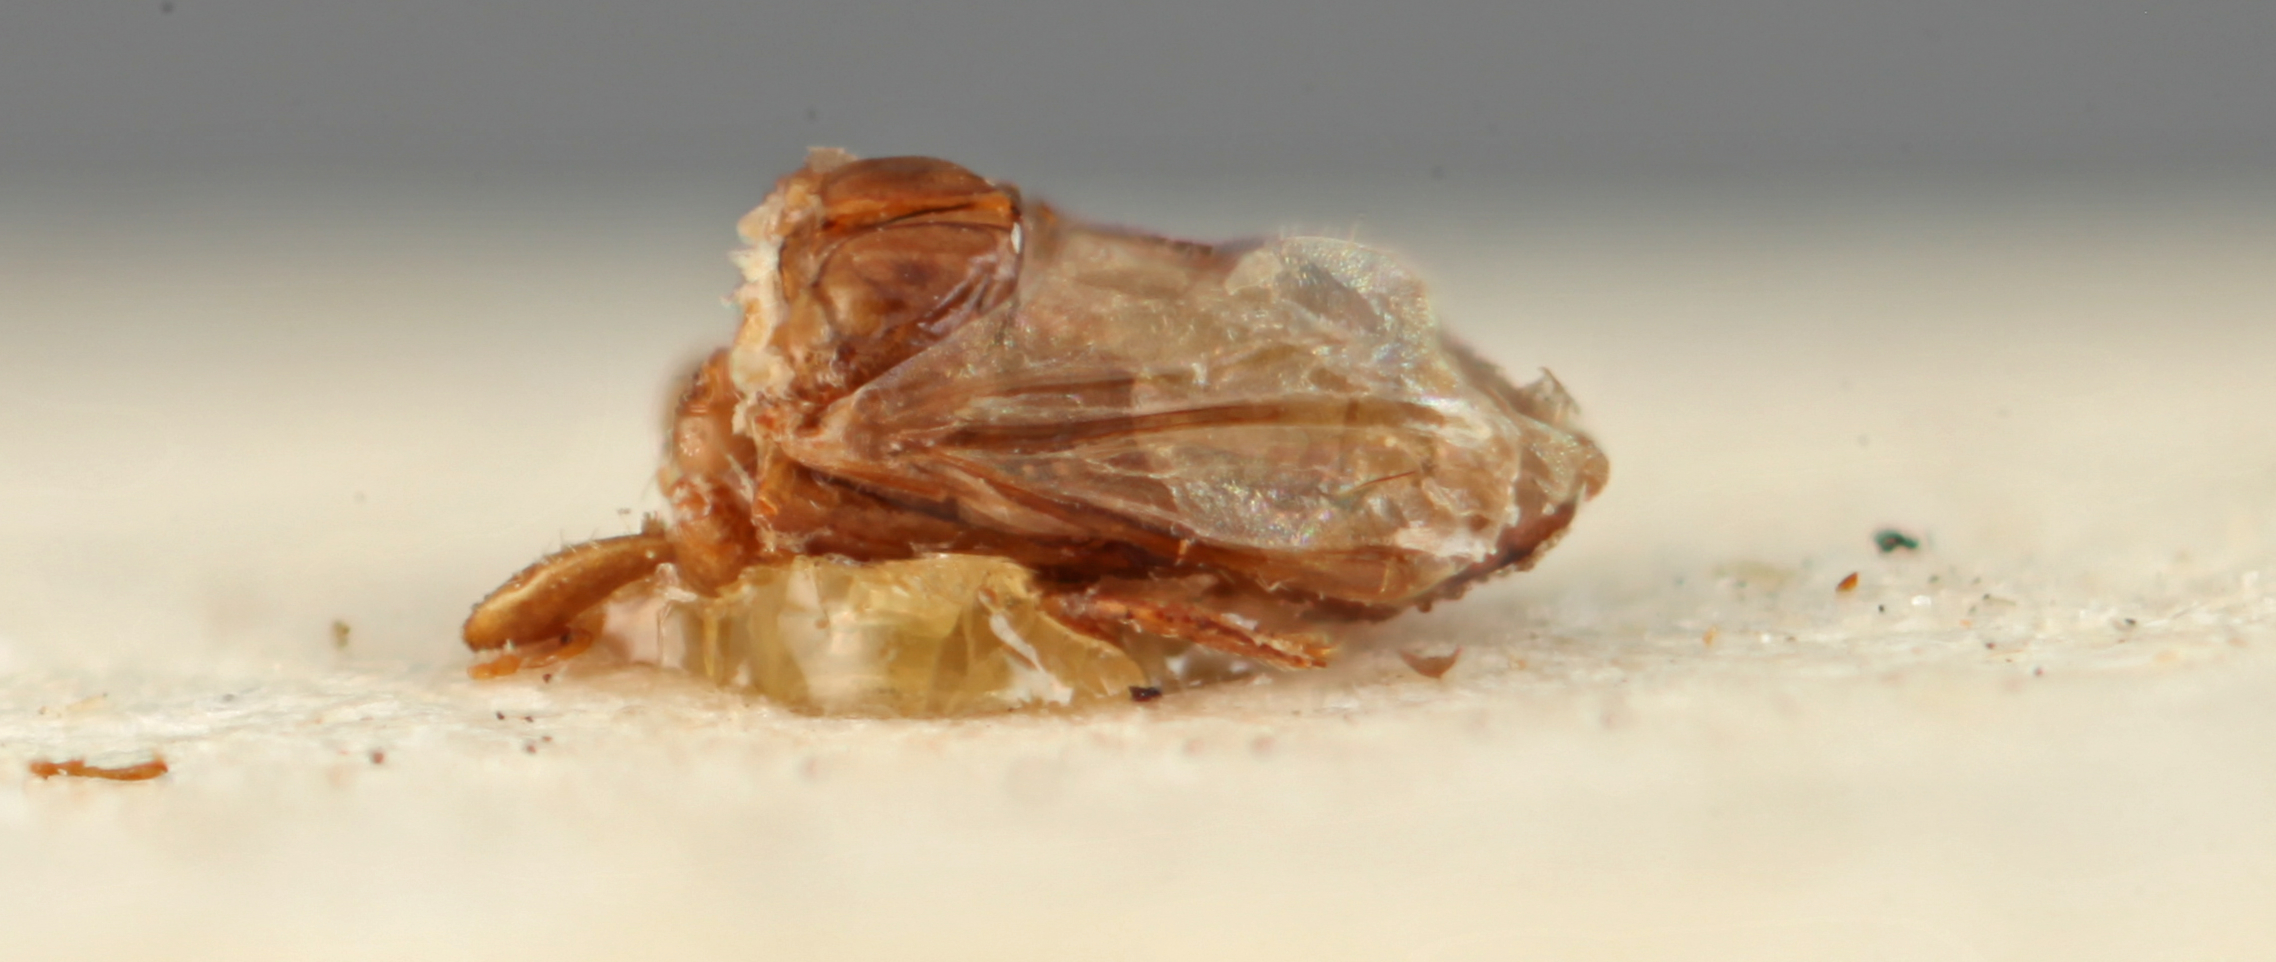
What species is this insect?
Xyleborus angustior
